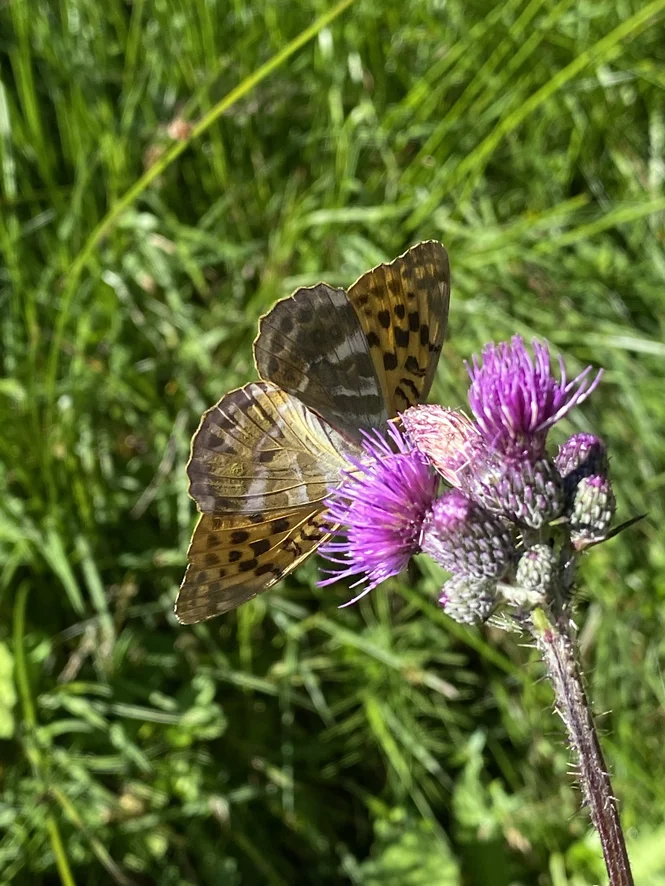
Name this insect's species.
Argynnis paphia
